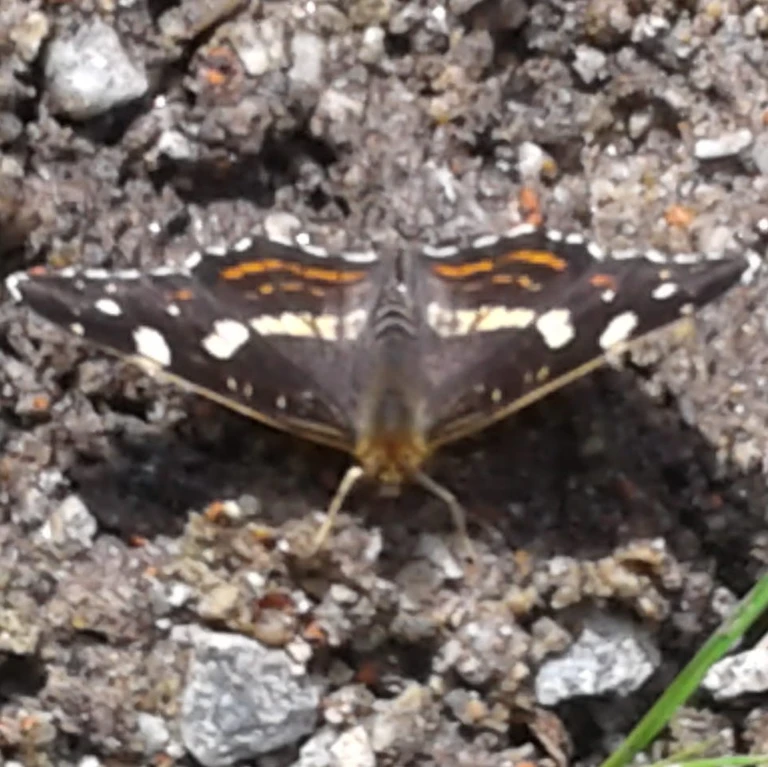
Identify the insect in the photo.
Araschnia levana
